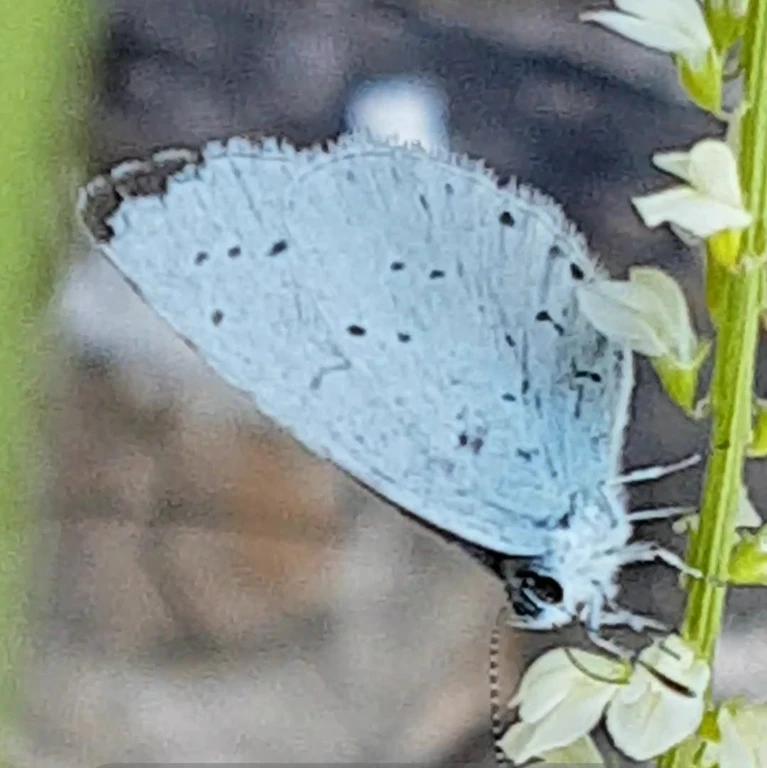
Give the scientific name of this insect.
Celastrina argiolus
